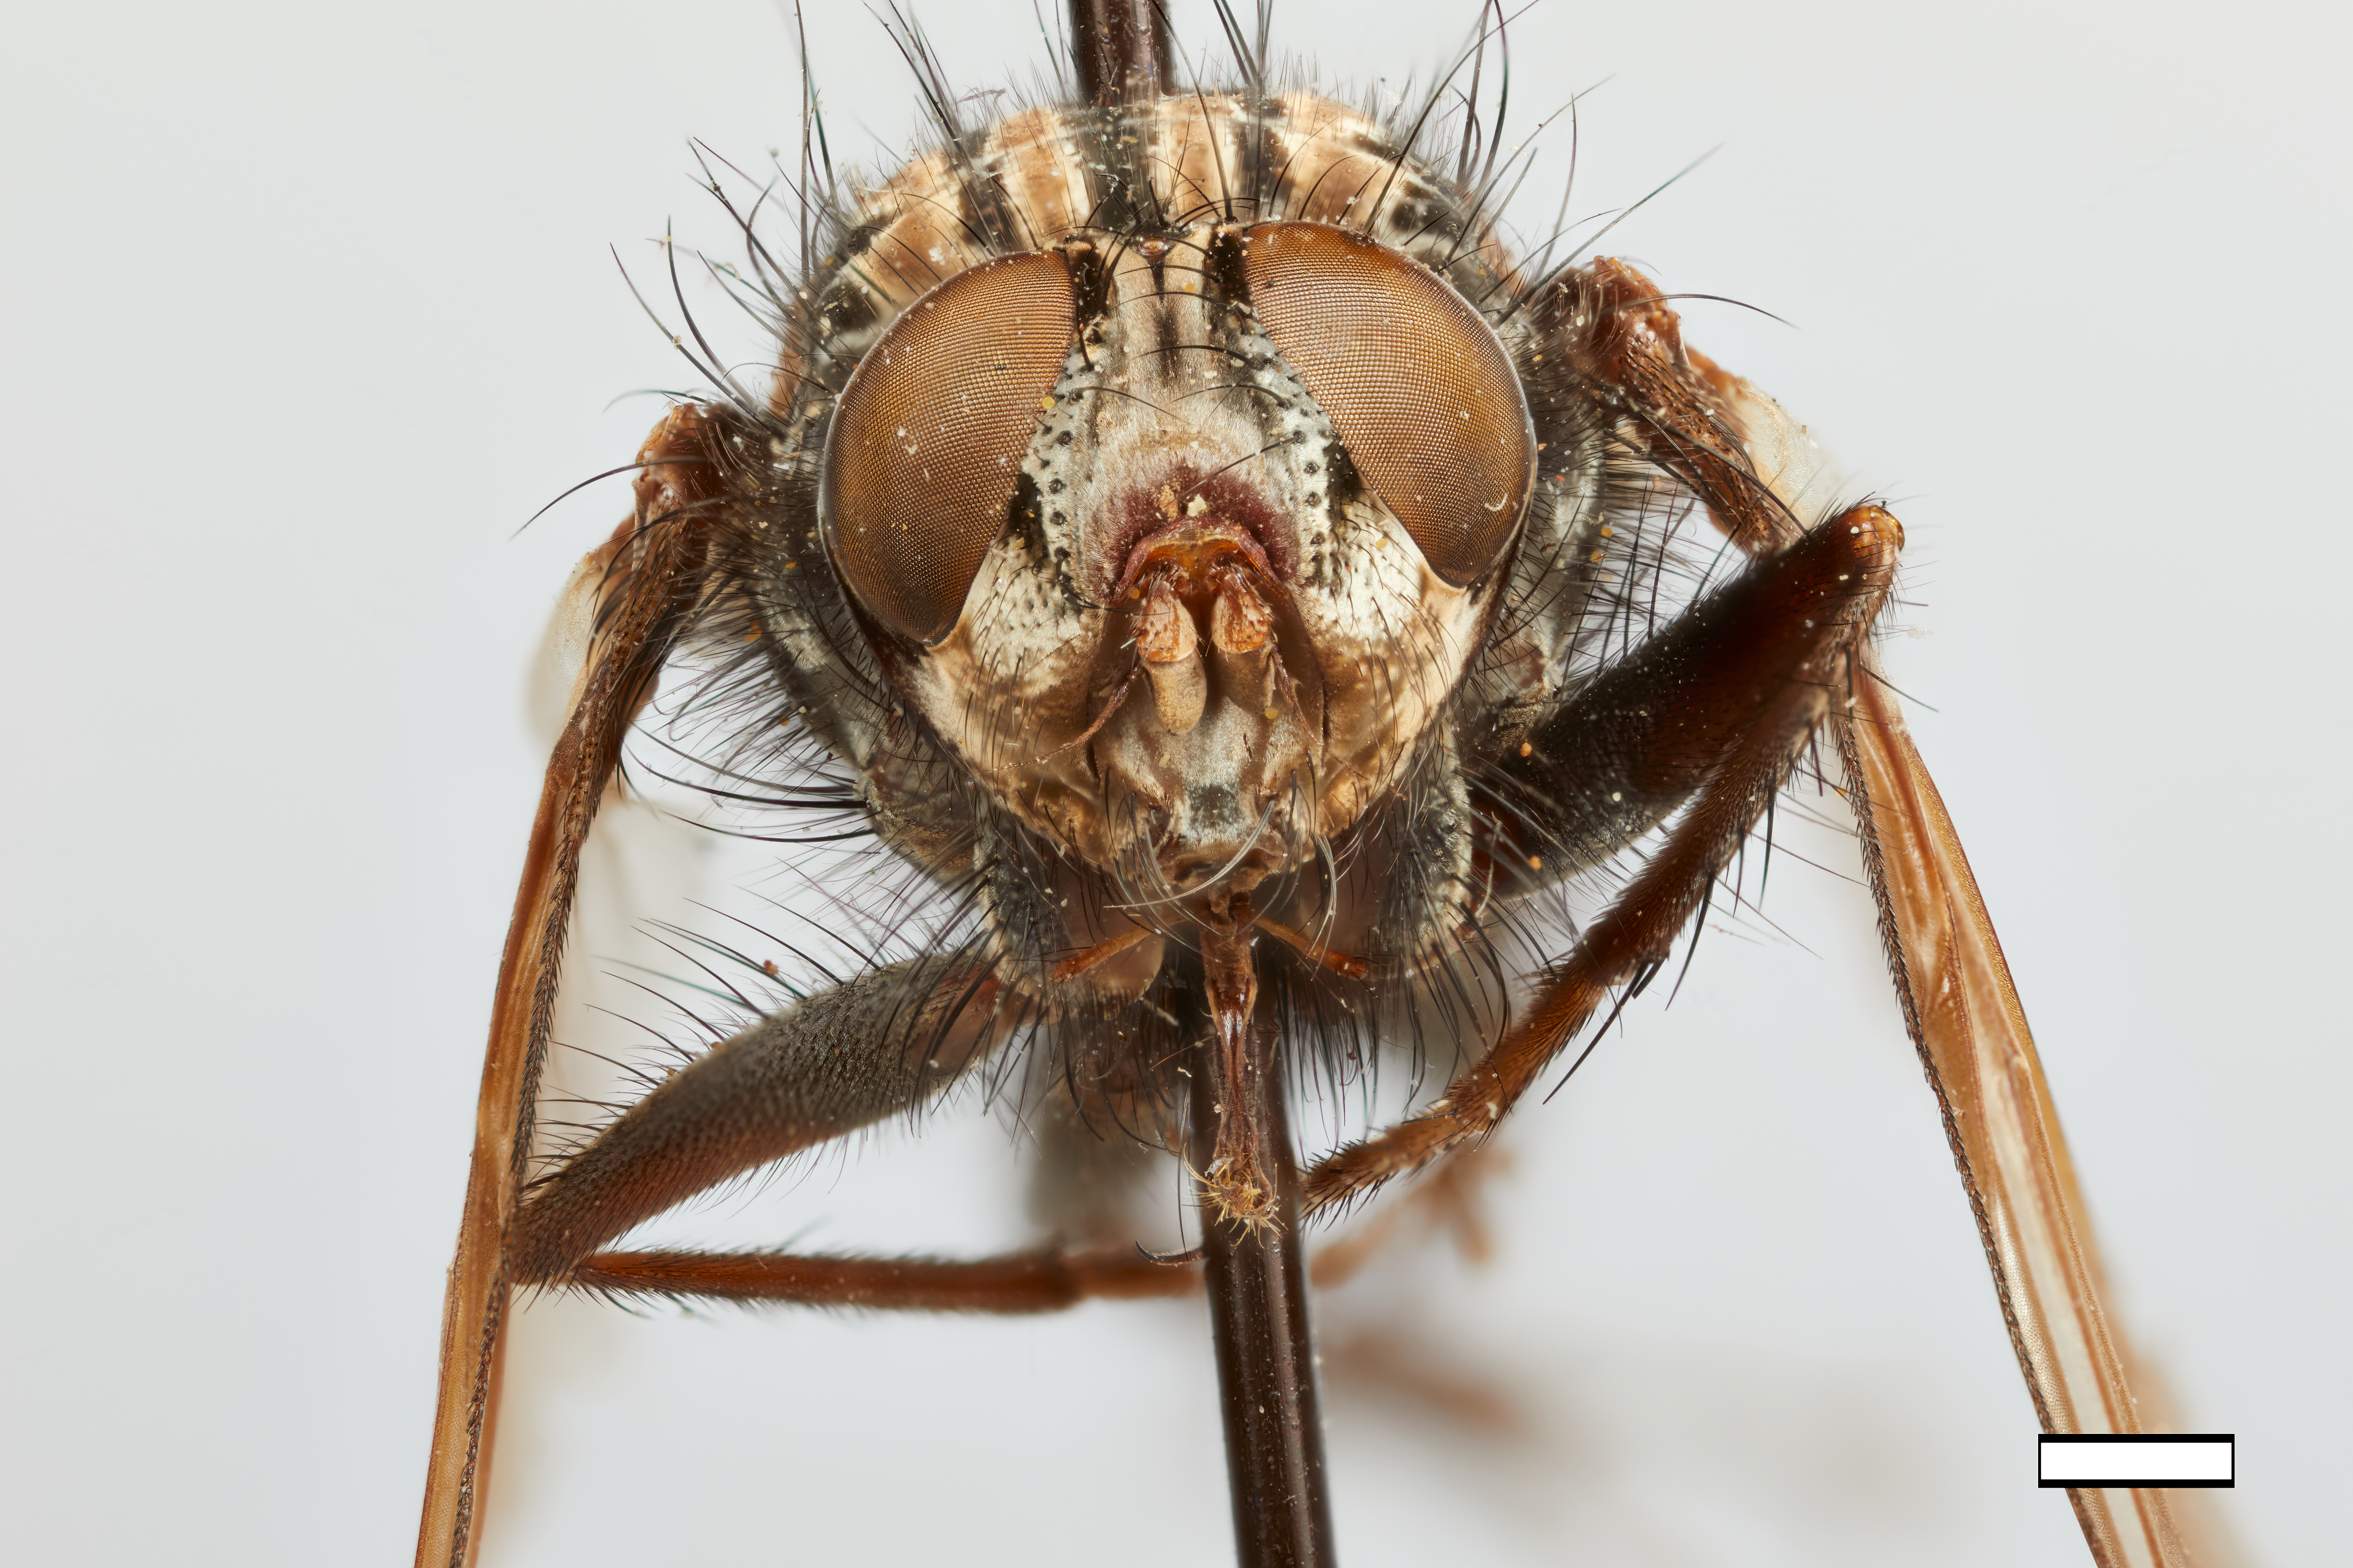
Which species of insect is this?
Oestropsis viridis
